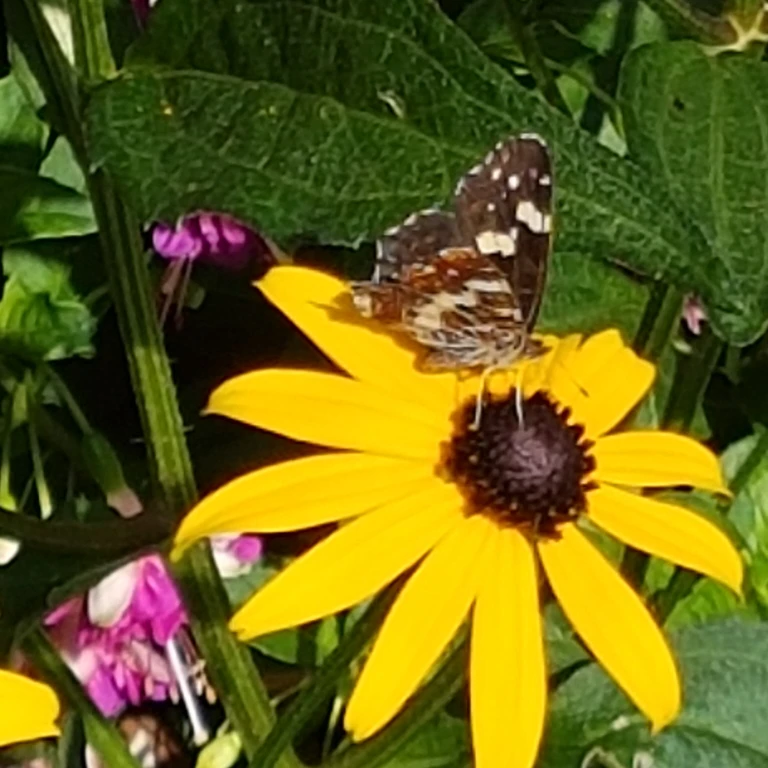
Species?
Araschnia levana
